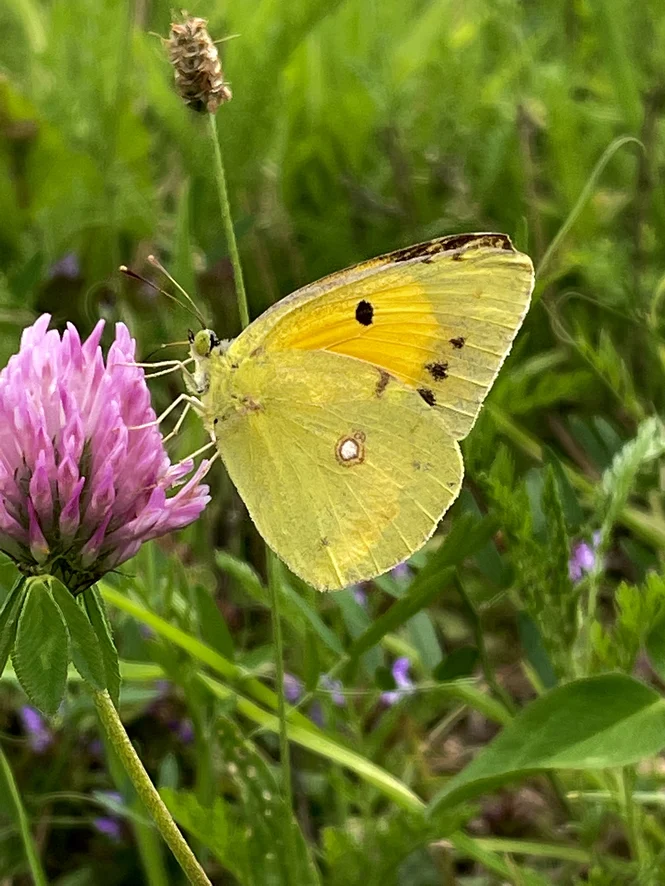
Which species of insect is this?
Colias croceus
